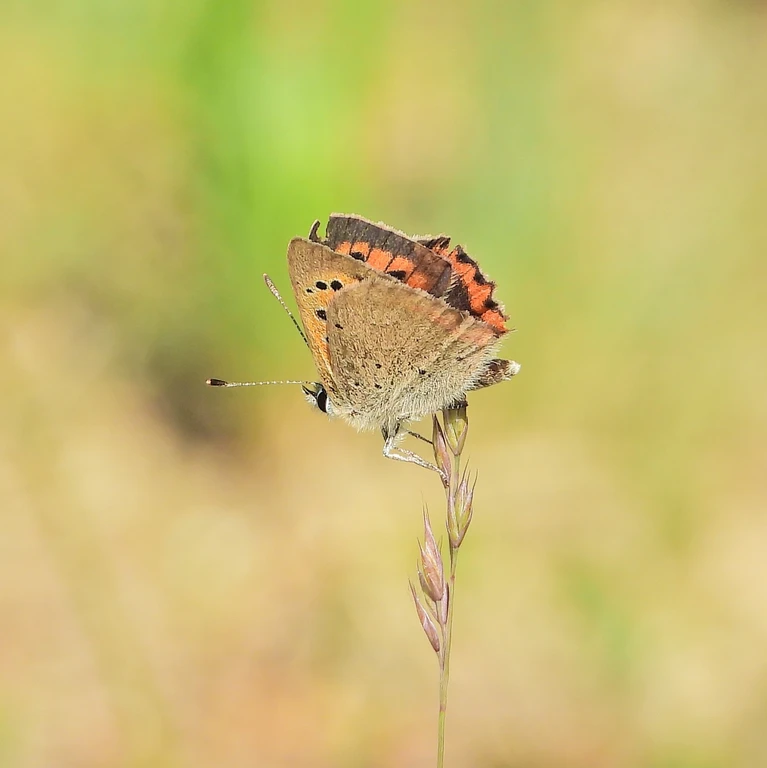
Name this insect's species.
Lycaena phlaeas
